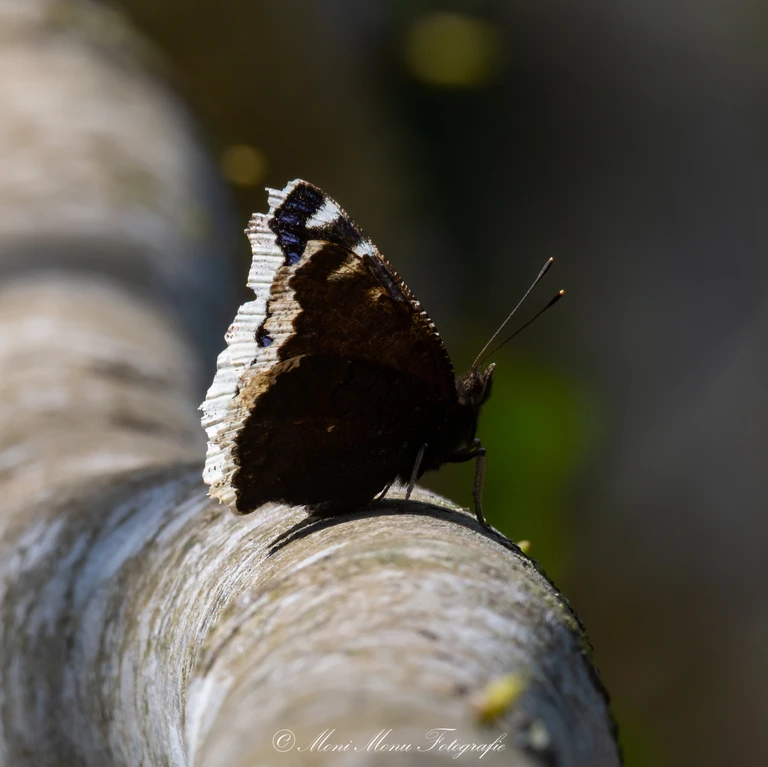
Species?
Nymphalis antiopa
